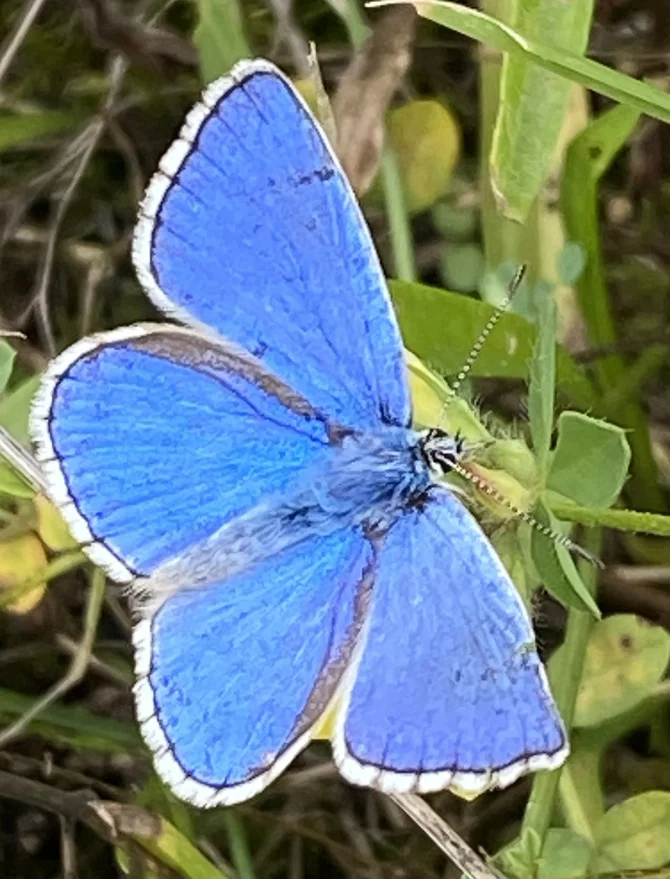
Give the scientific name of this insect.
Lysandra bellargus
